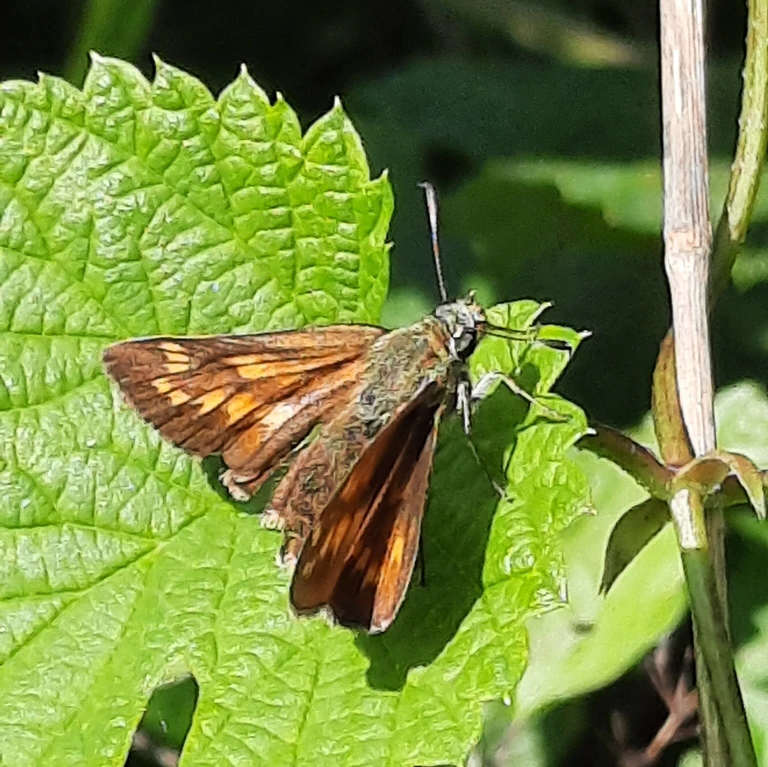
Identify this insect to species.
Ochlodes sylvanus (also Ochlodes venata)
